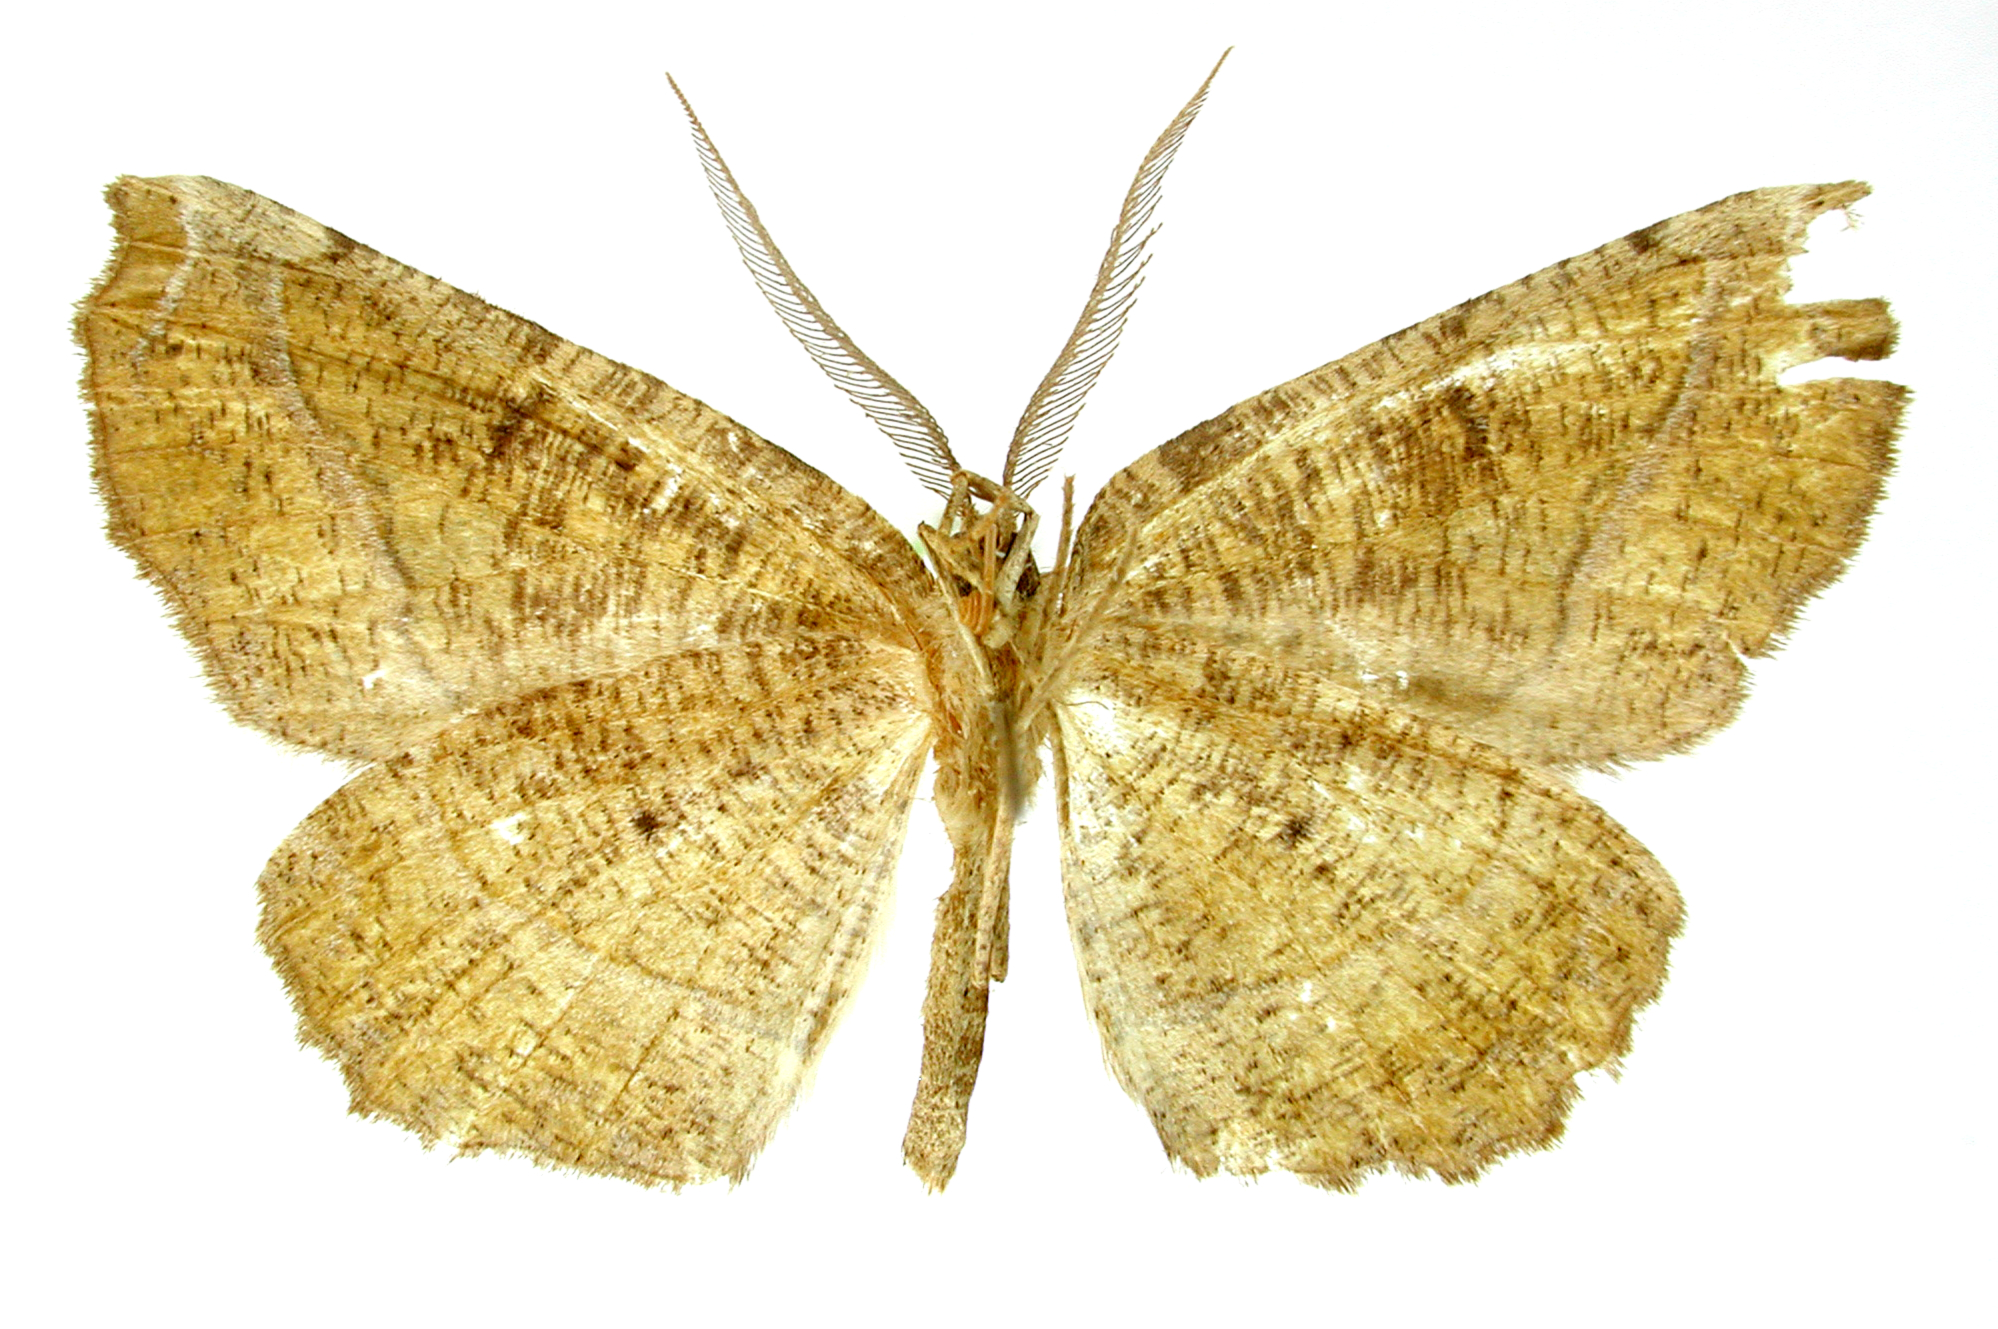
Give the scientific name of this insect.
Selenia blaziaria
